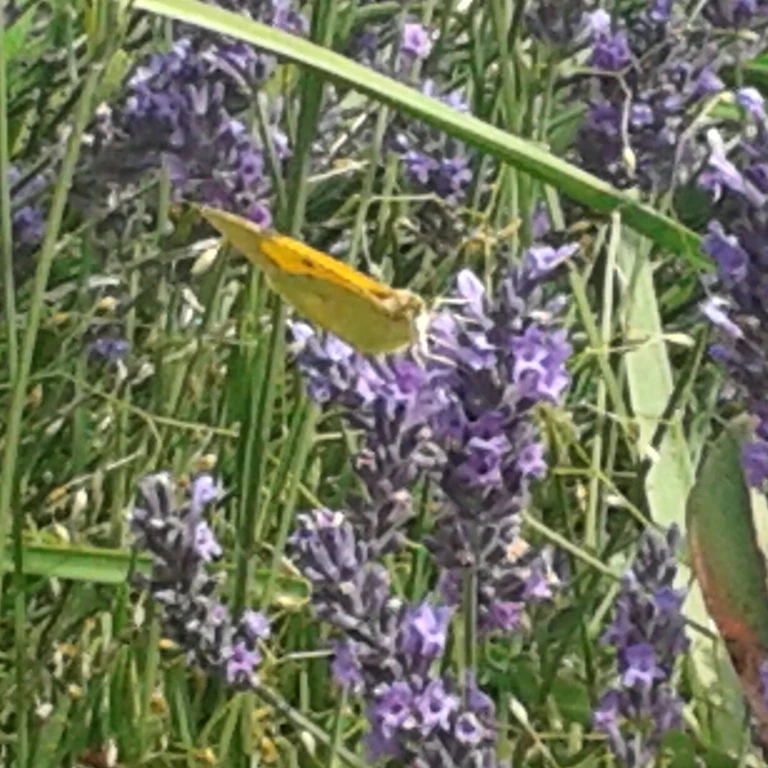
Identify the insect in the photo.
Colias croceus
